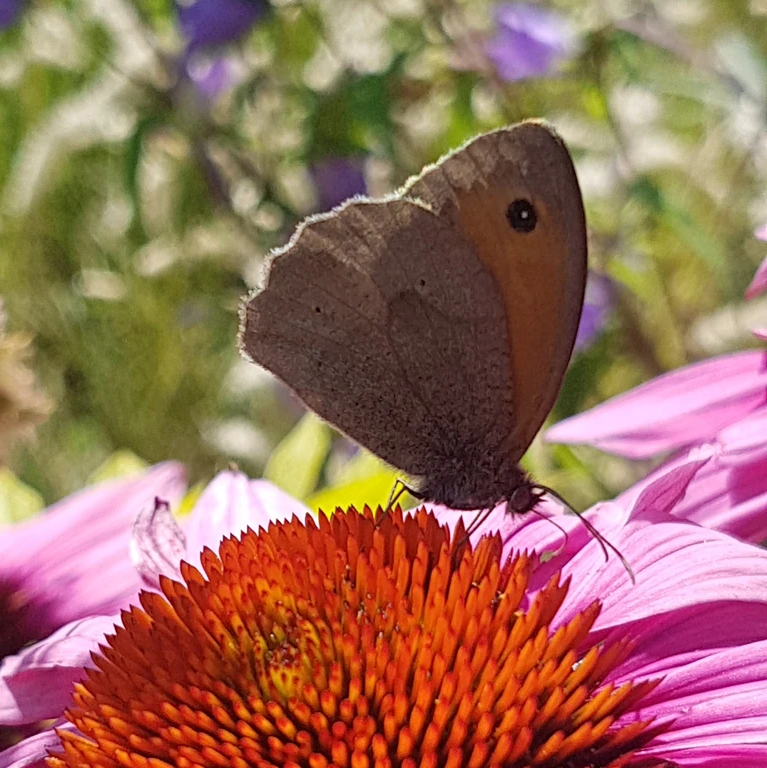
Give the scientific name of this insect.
Maniola jurtina
